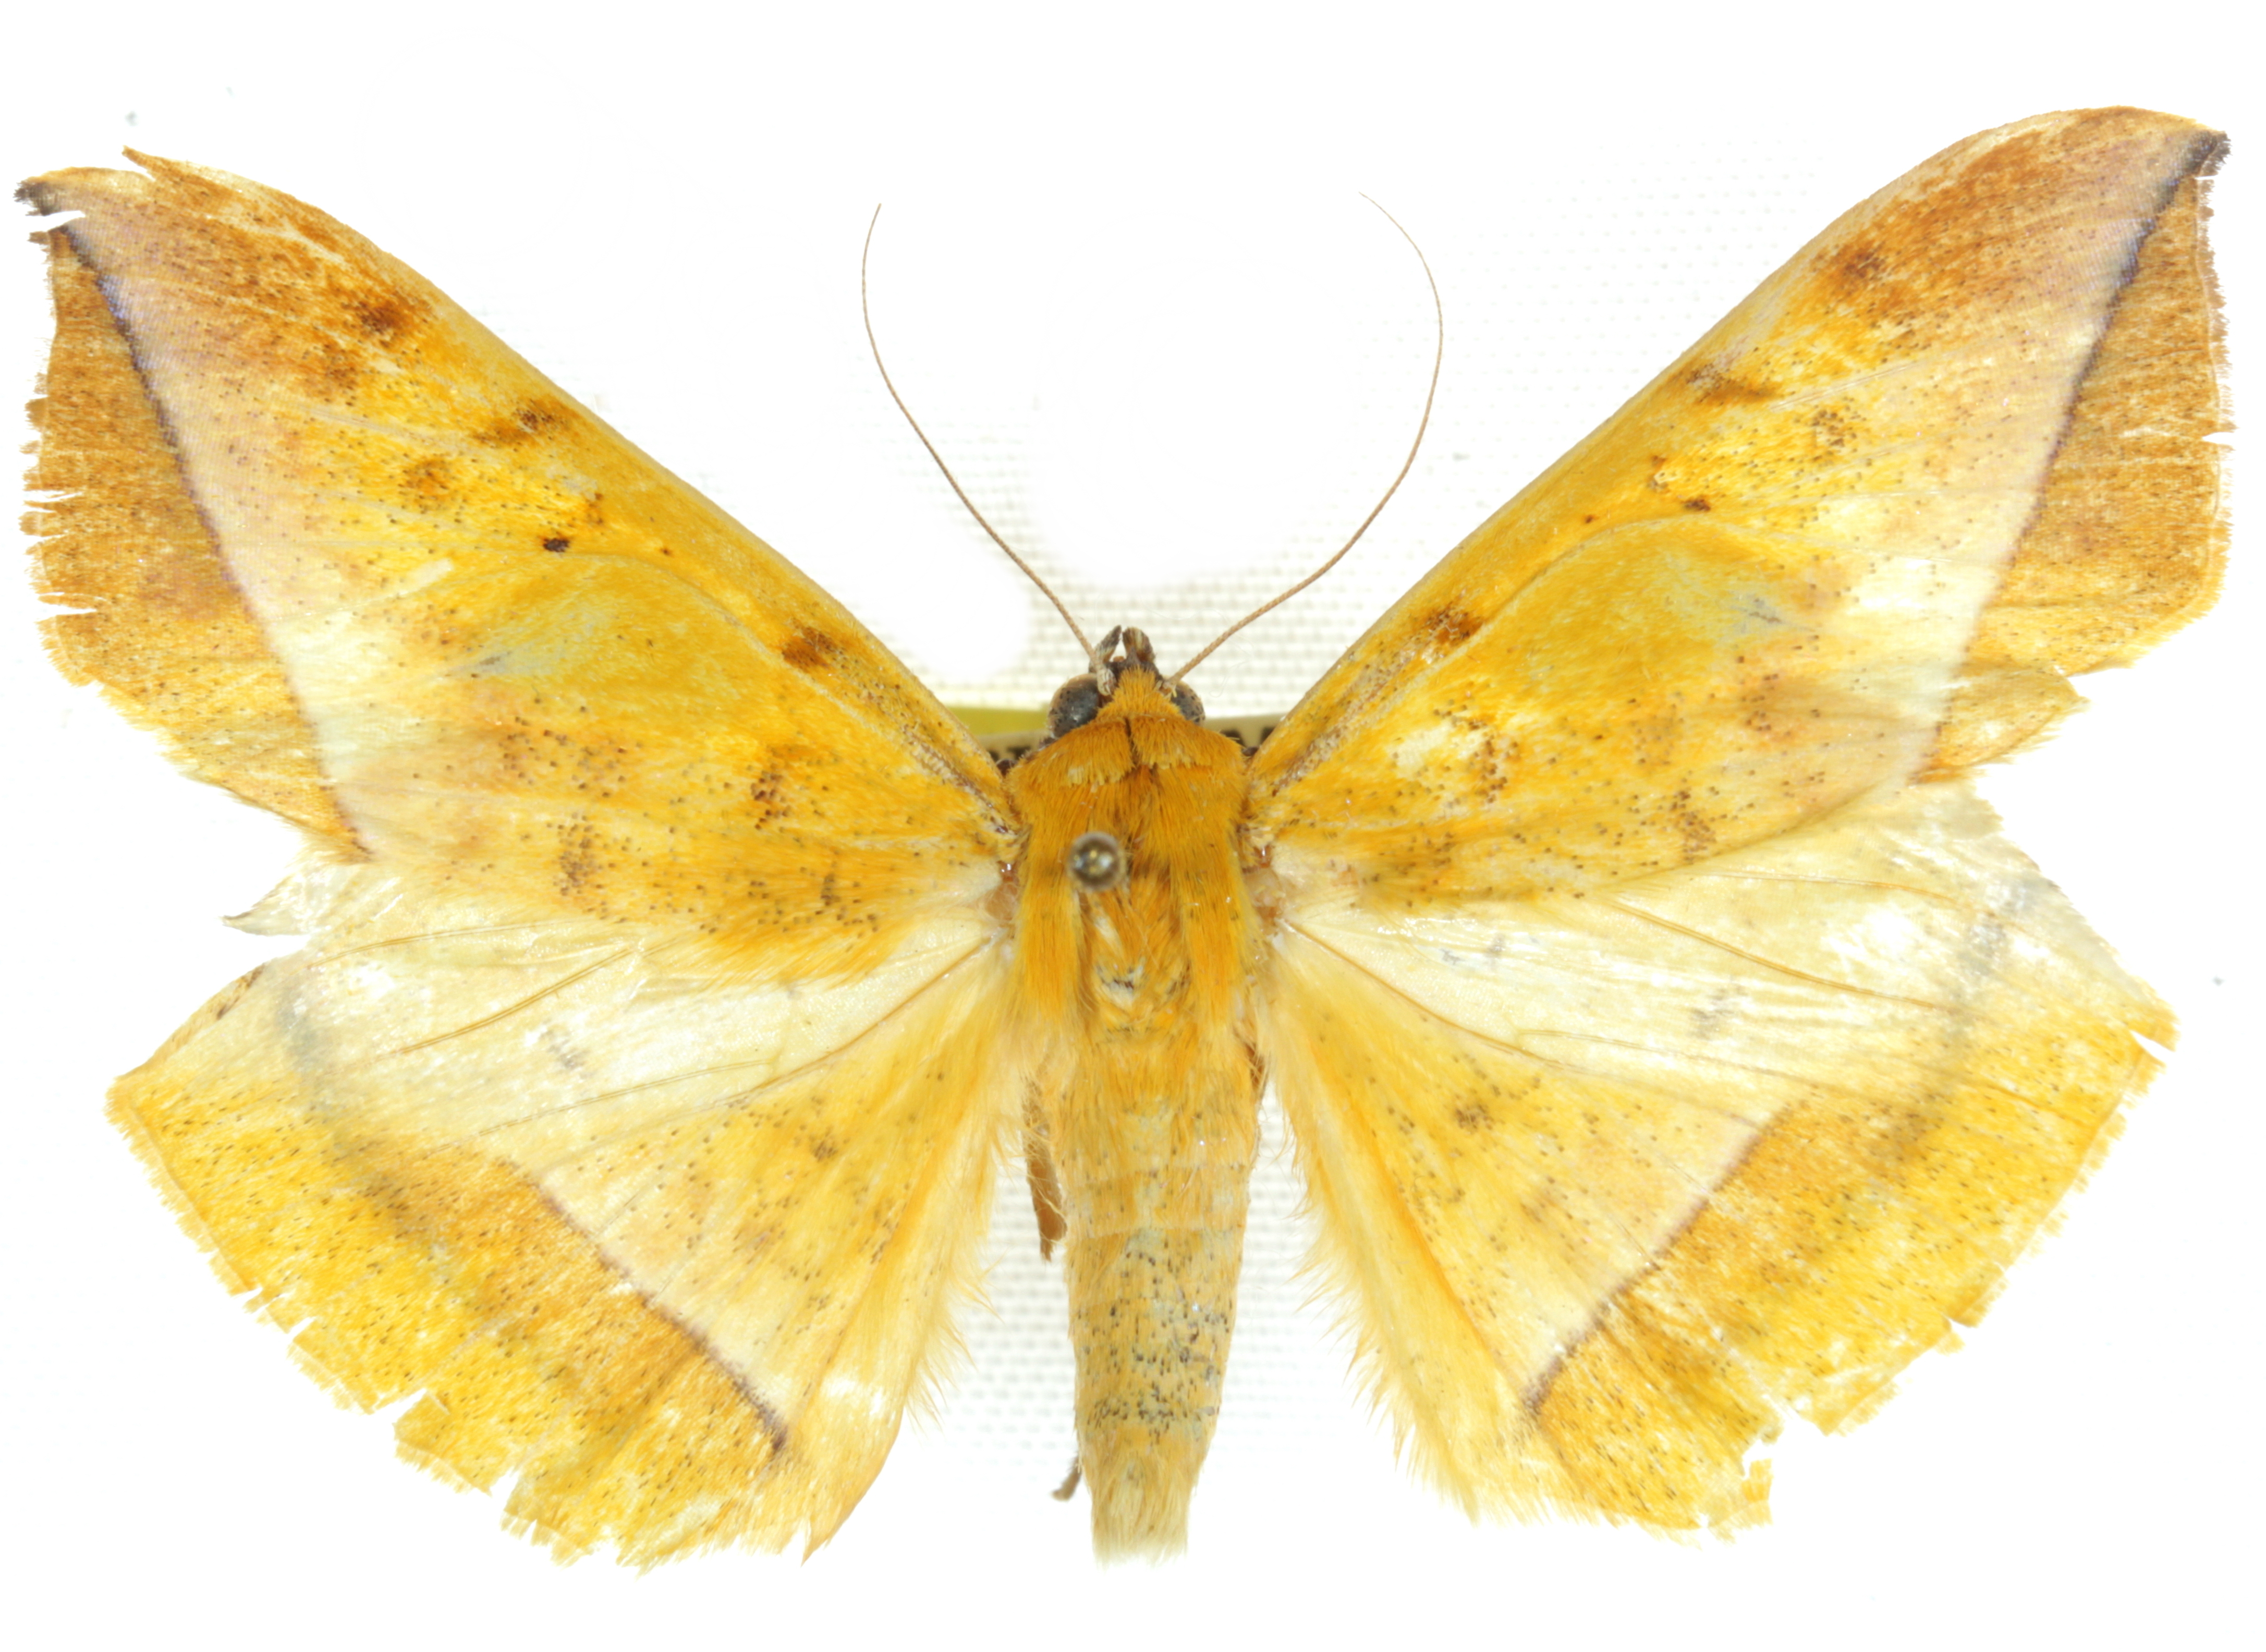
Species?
Hamodes lutea
